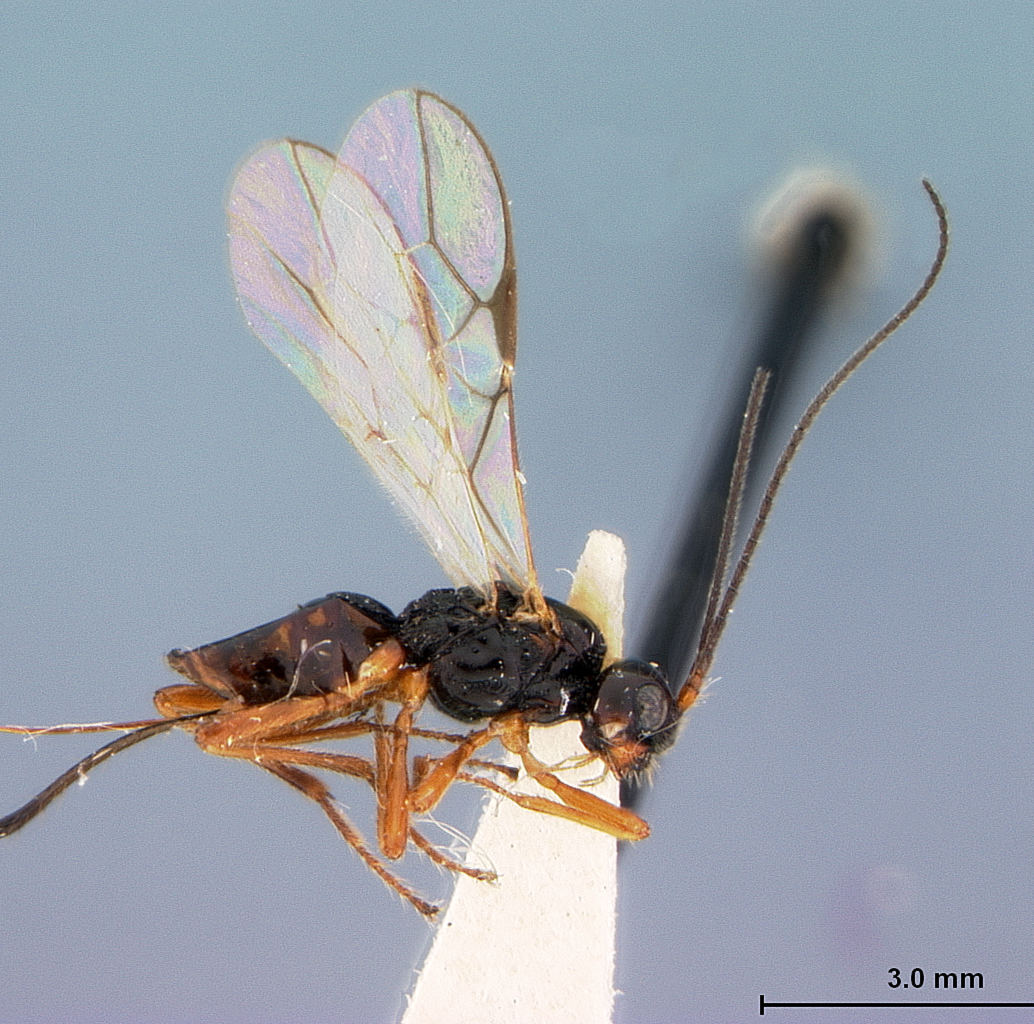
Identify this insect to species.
Phaenocarpa tenebrosa
